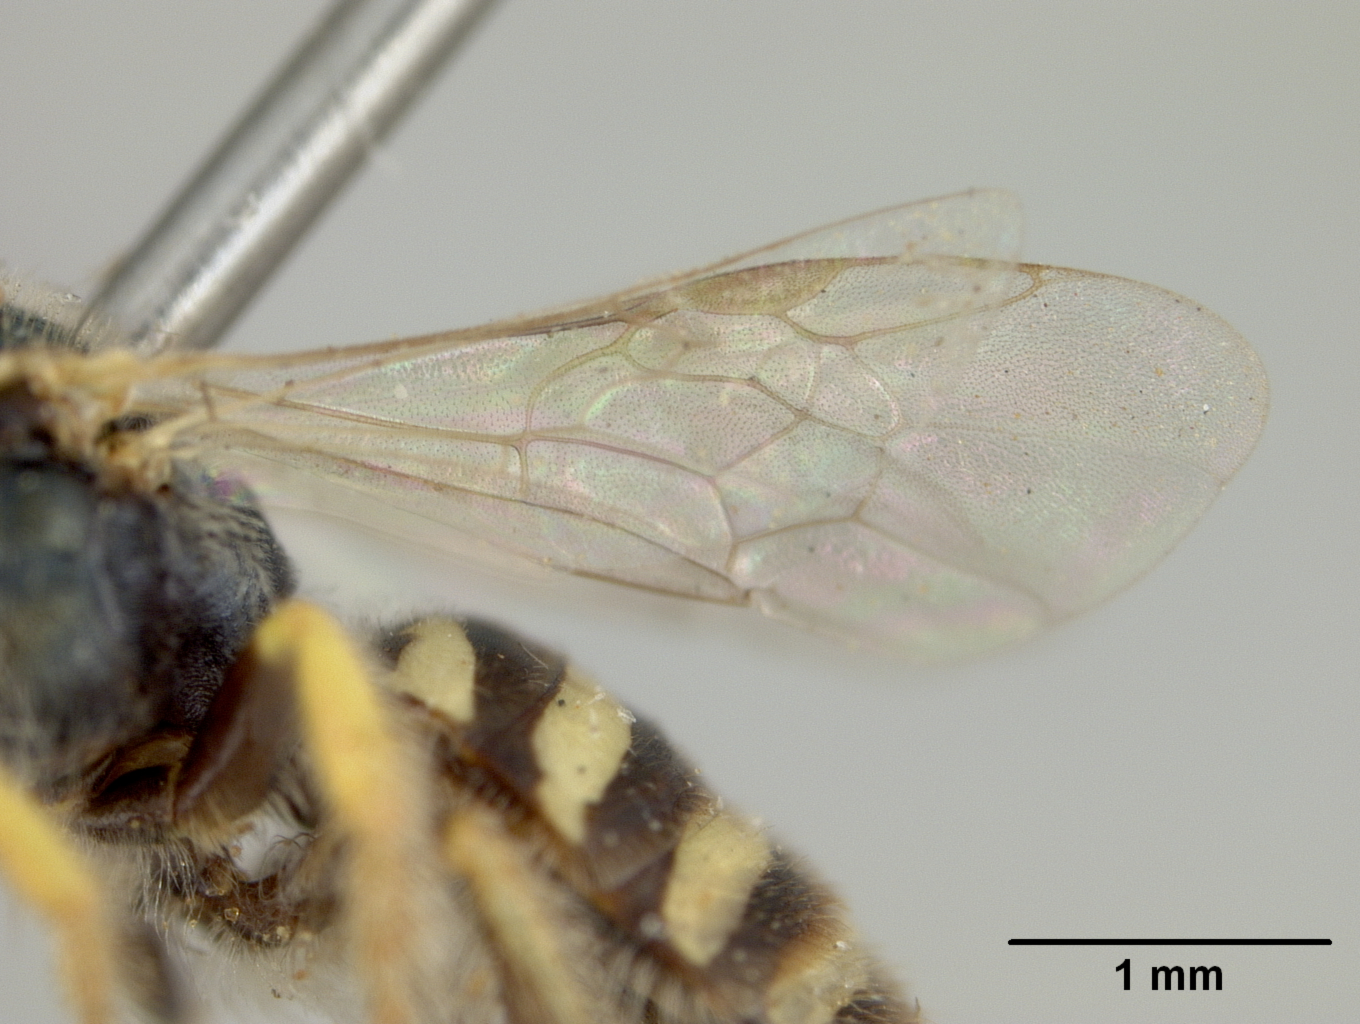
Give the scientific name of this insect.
Nomioides dolichocephaloides
